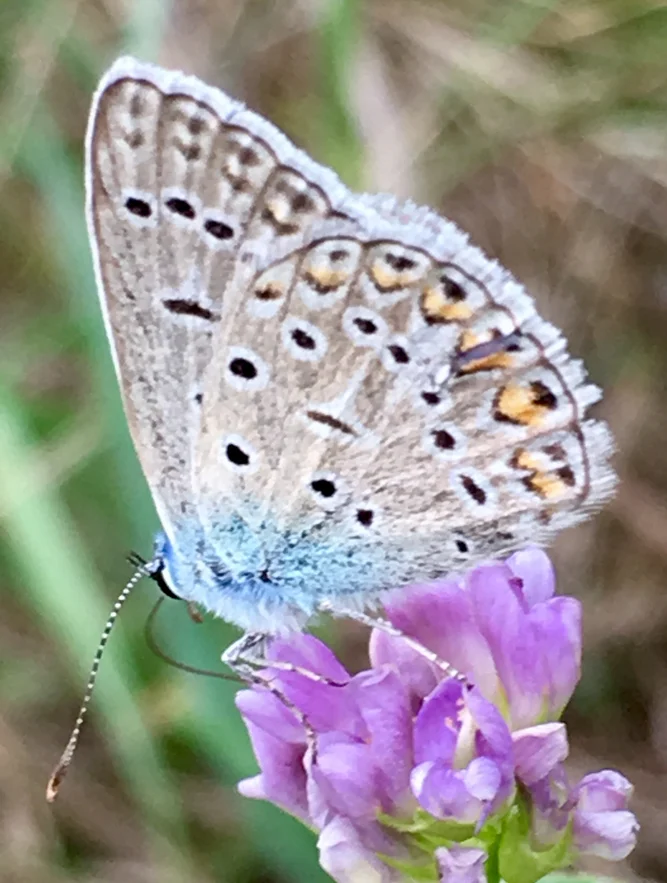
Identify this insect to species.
Polyommatus icarus
